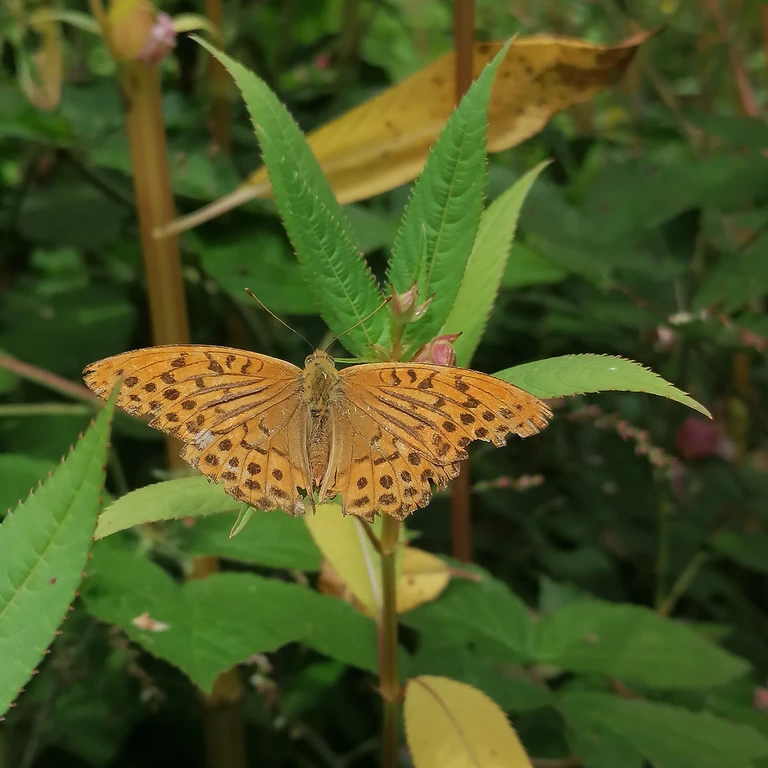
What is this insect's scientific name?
Argynnis paphia
